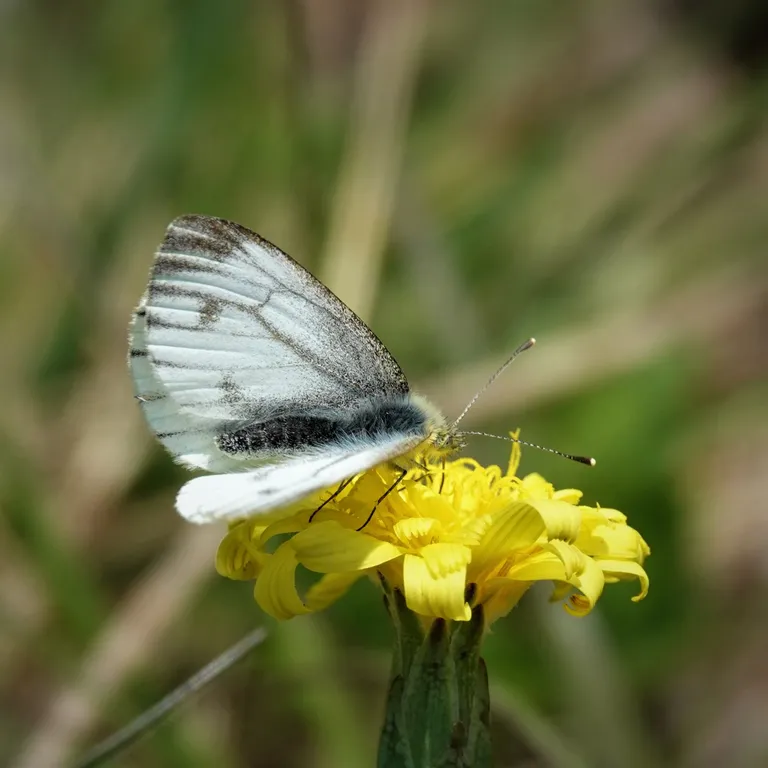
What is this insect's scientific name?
Pieris napi
